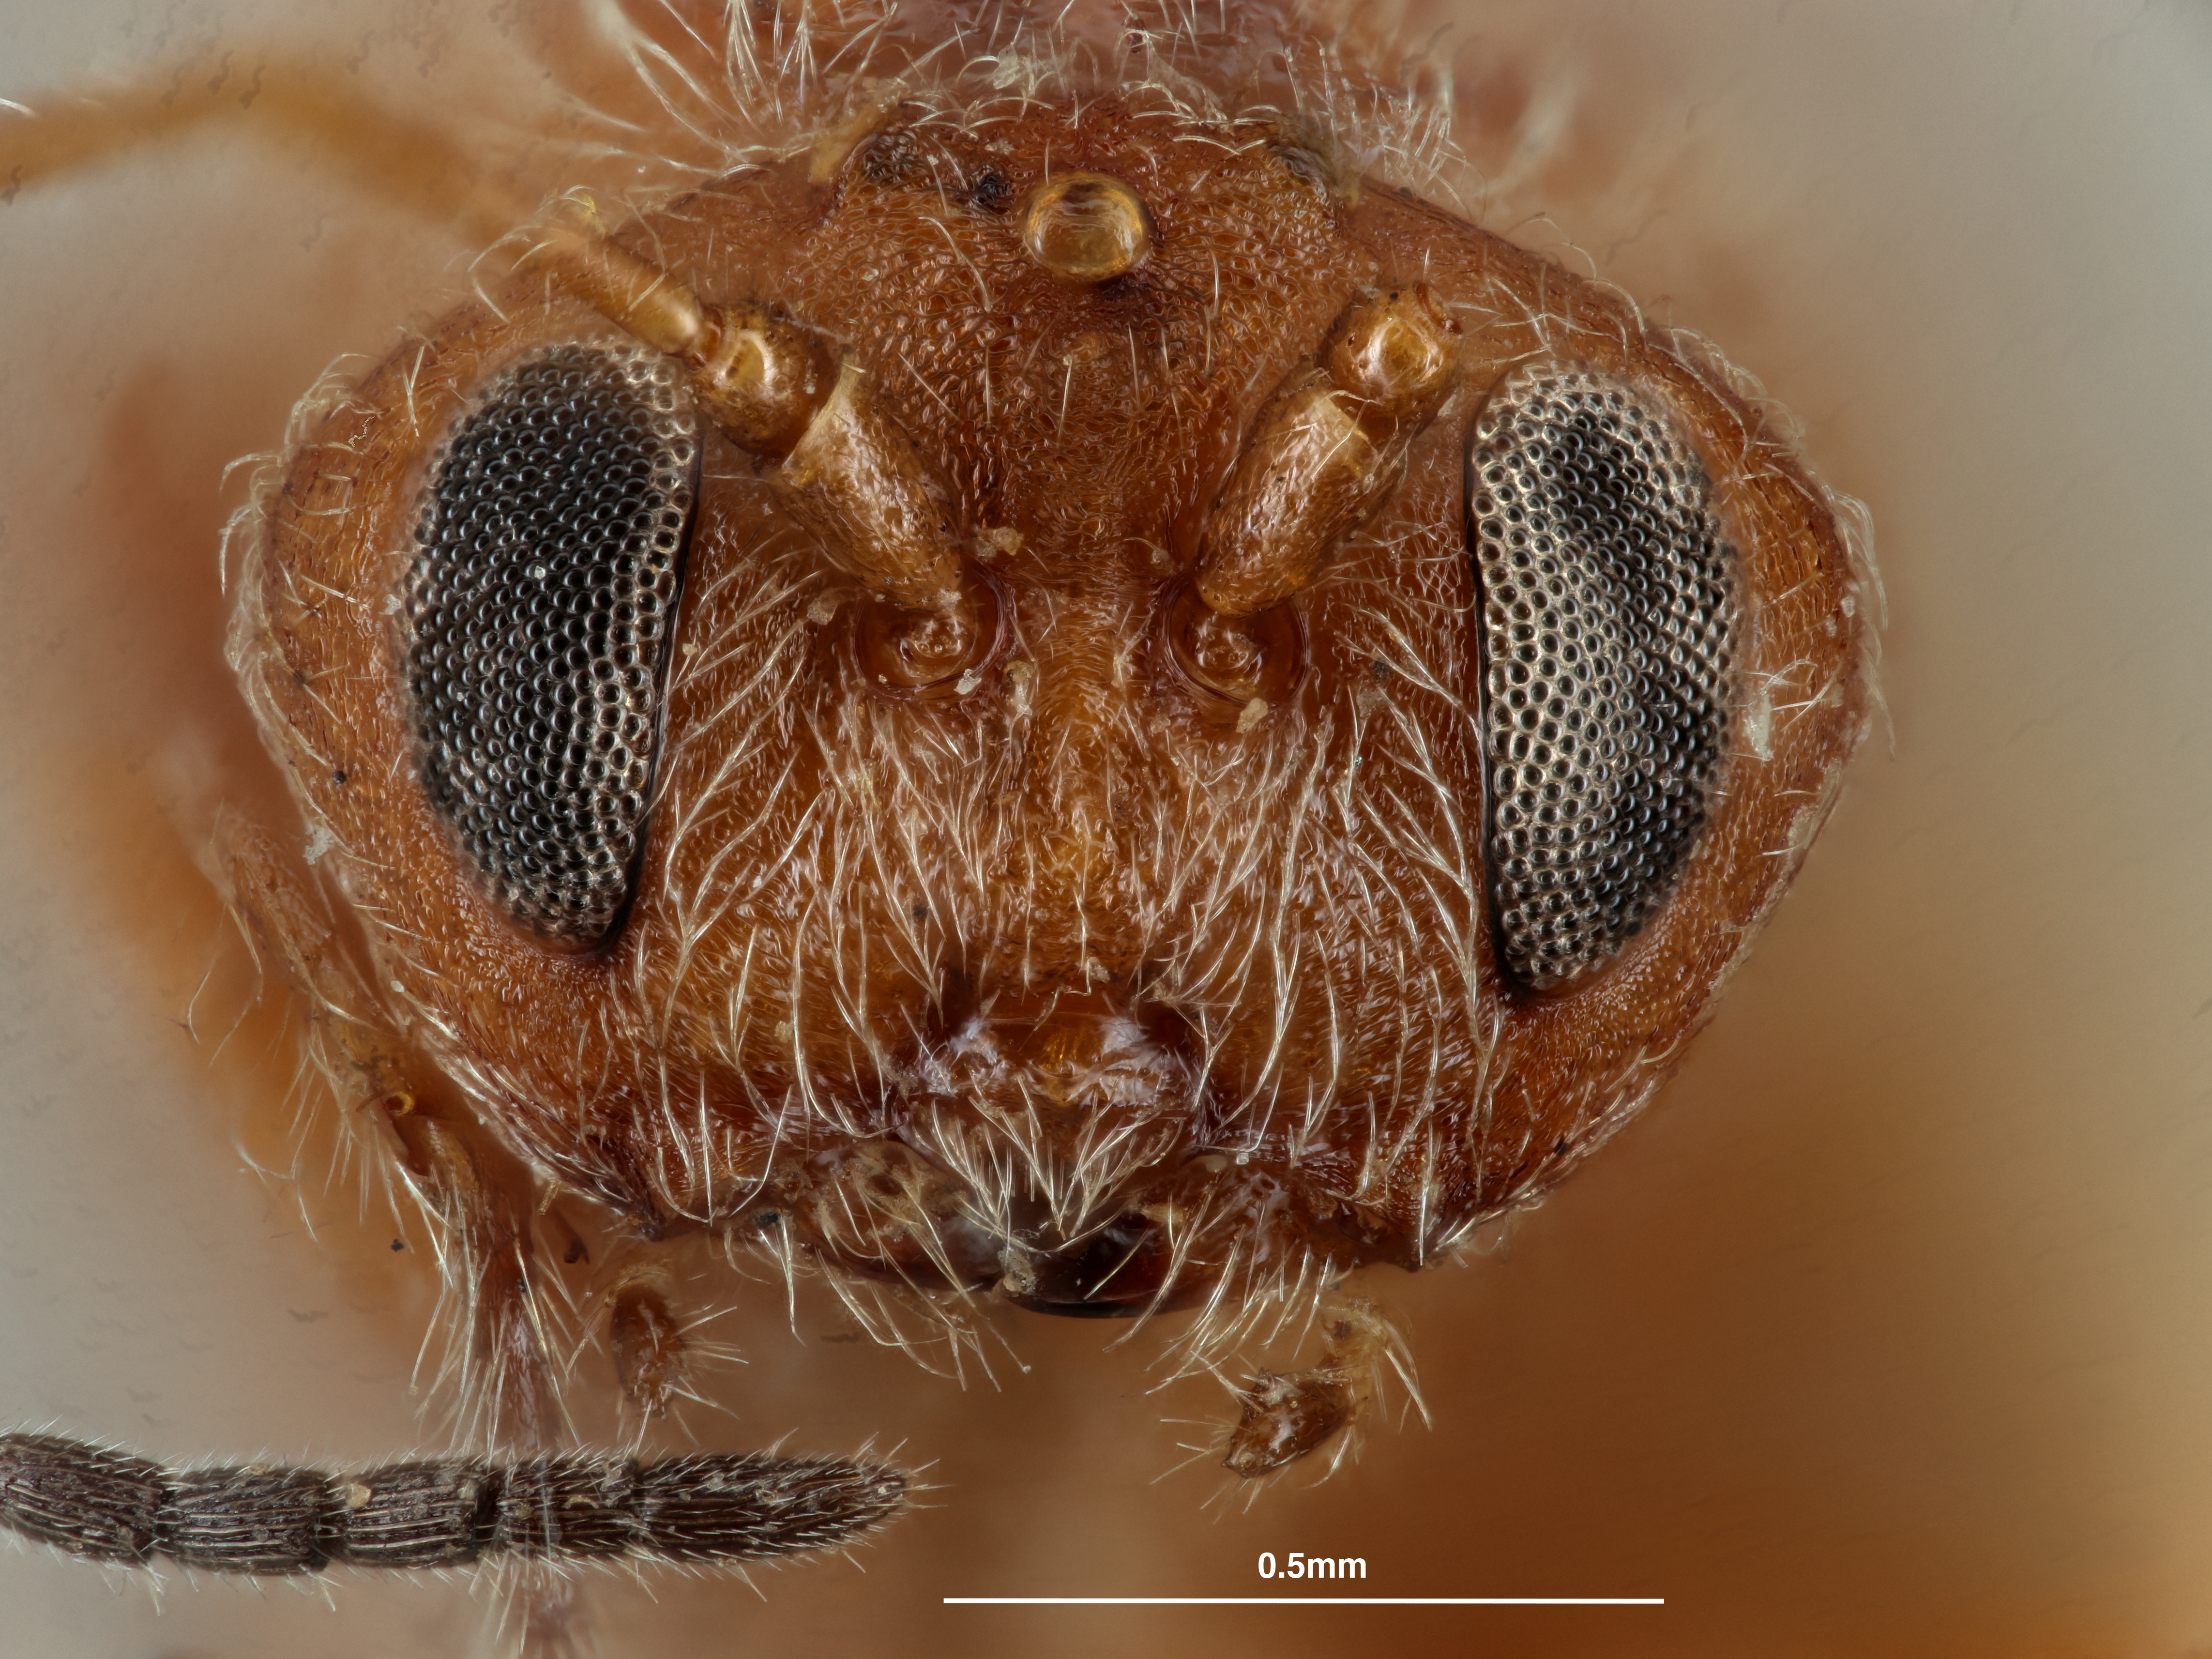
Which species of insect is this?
Disholcaspis mamillana
